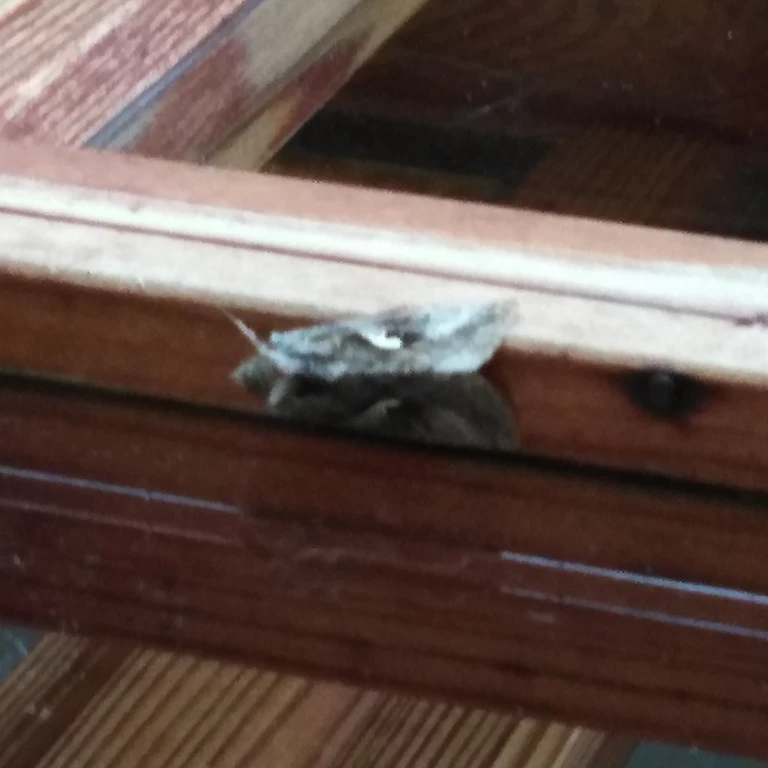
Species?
Autographa gamma
